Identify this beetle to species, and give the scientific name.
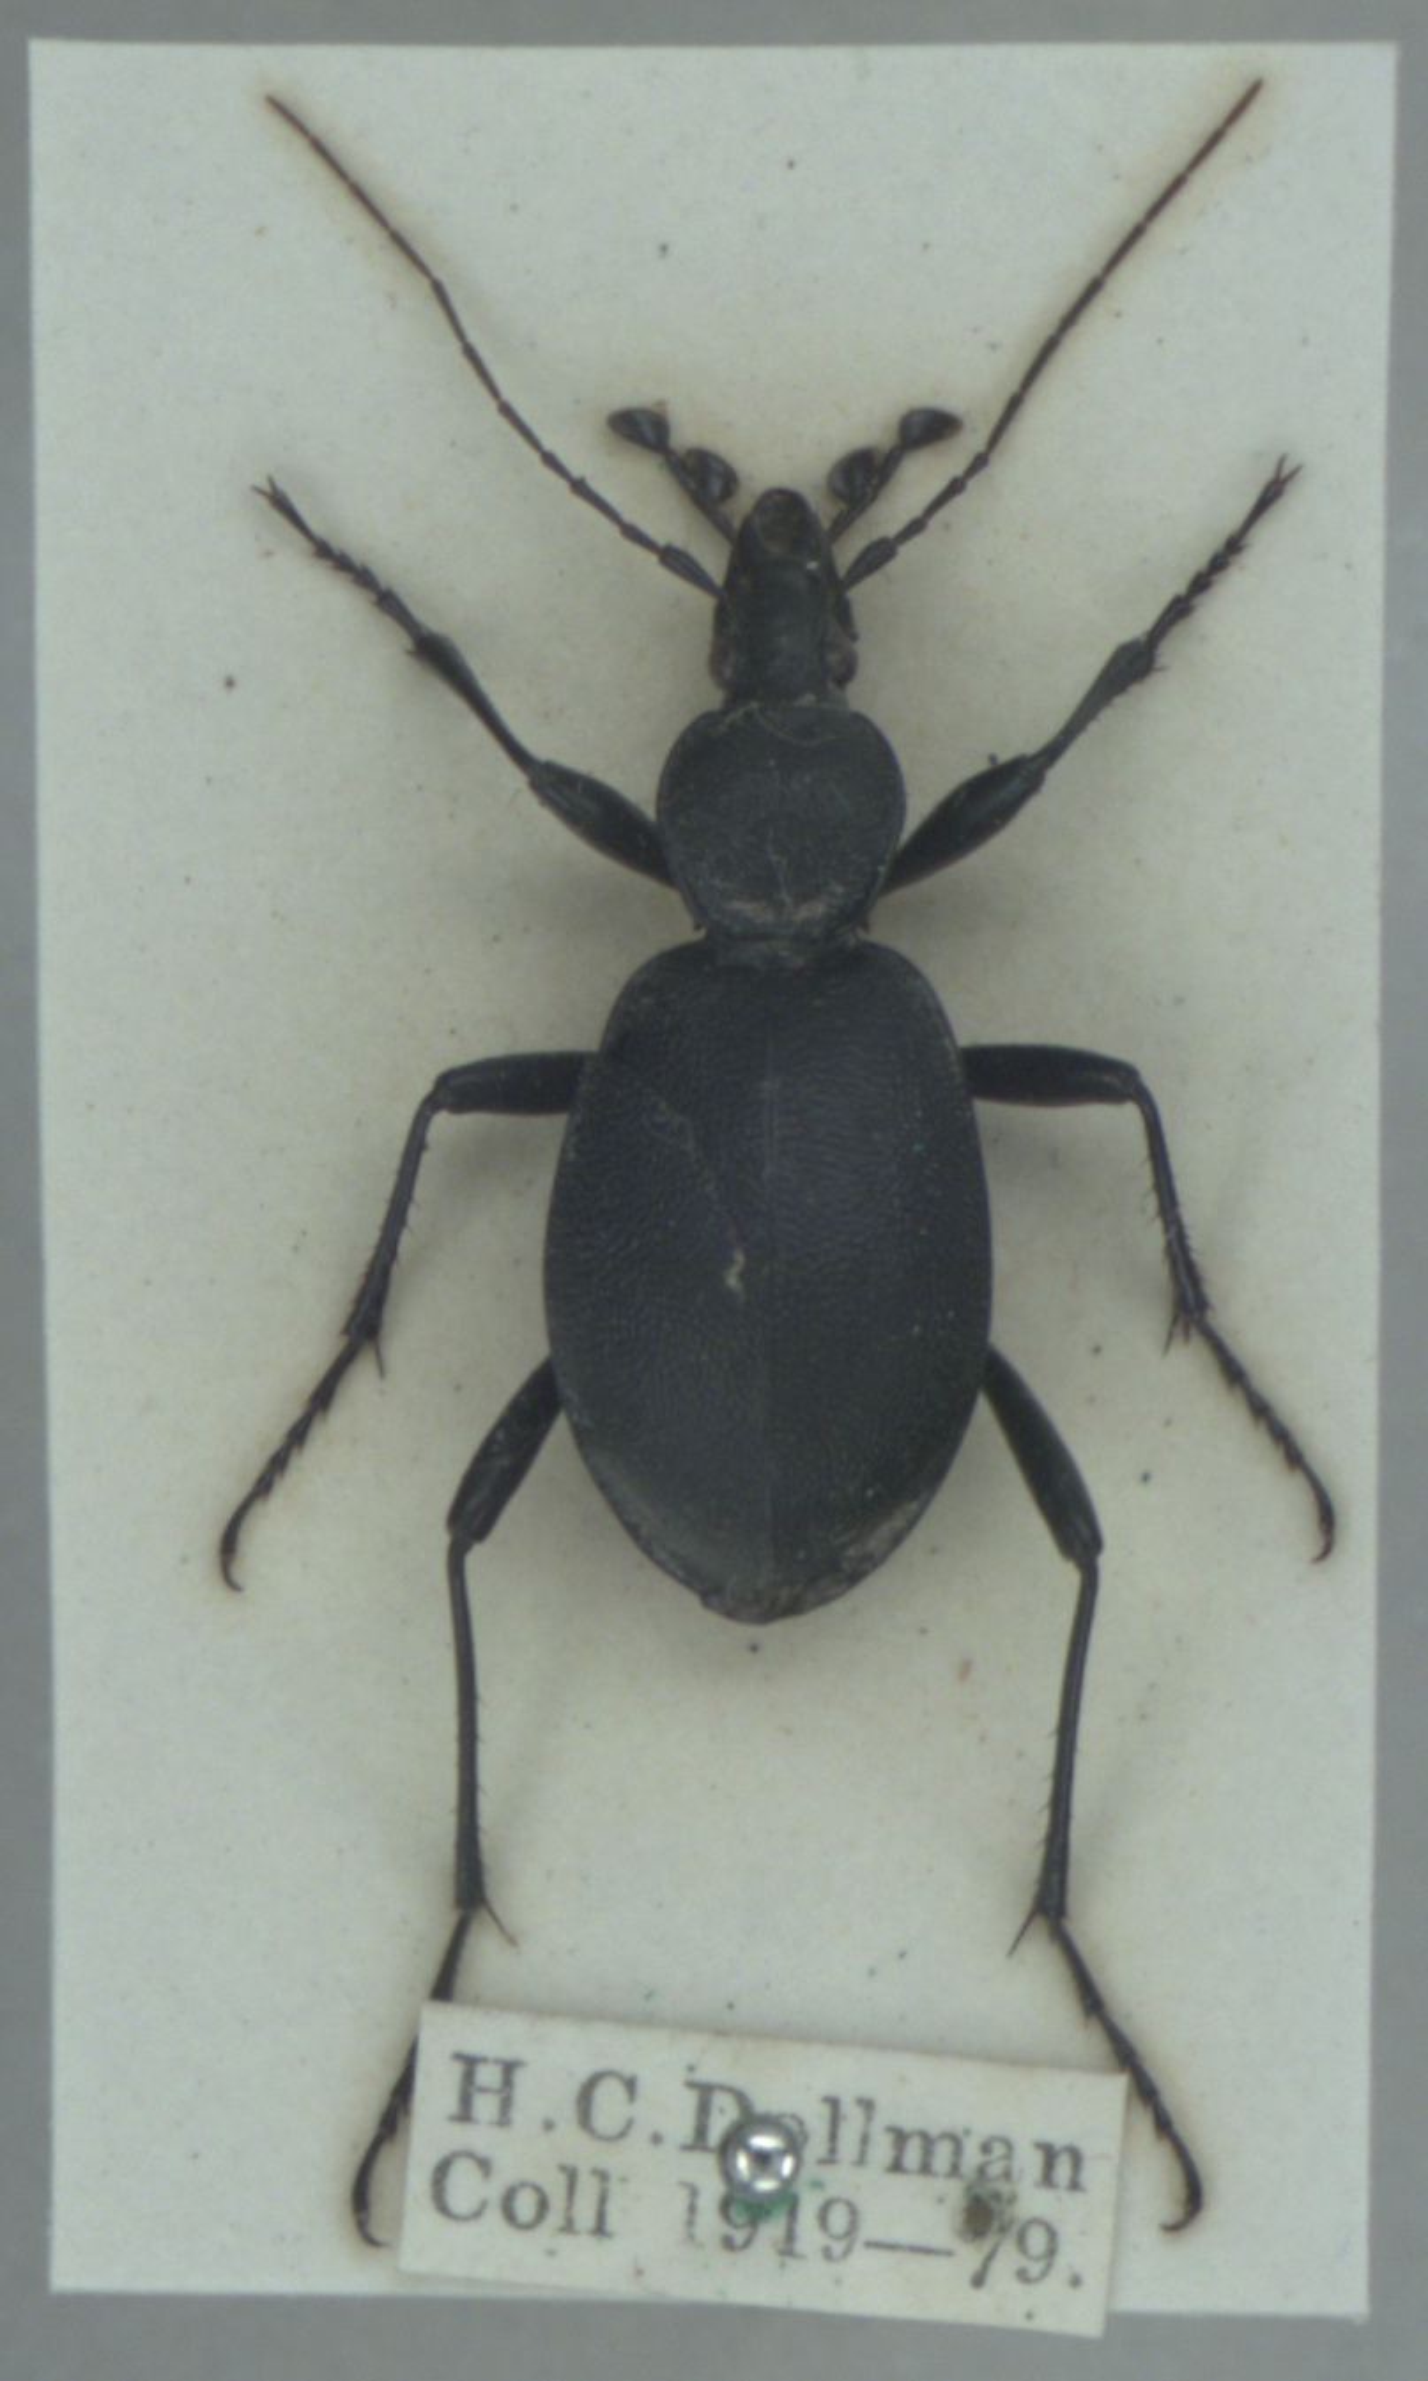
Cychrus caraboides
